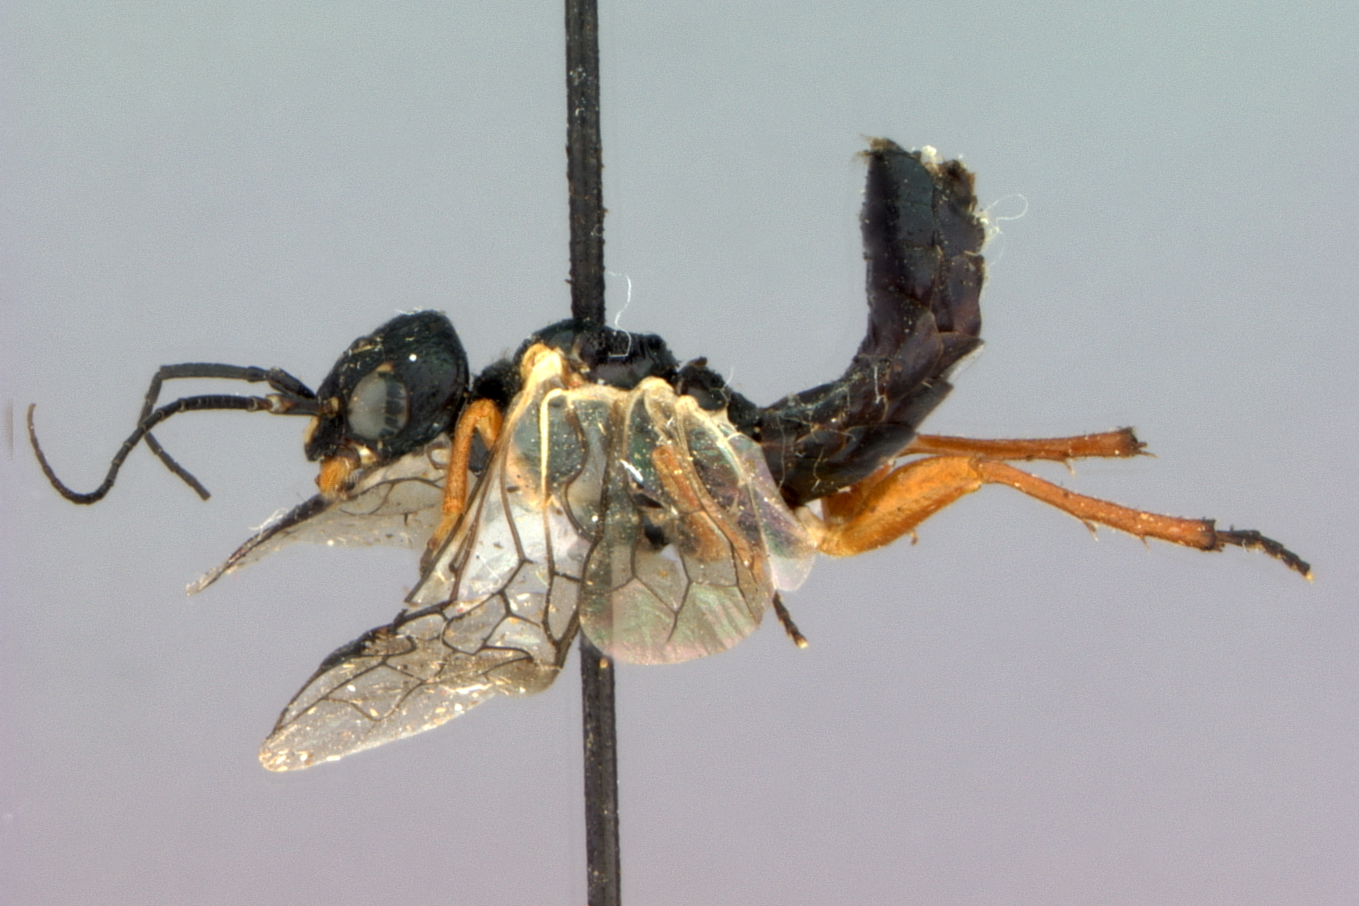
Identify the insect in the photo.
Lyda rufipes
